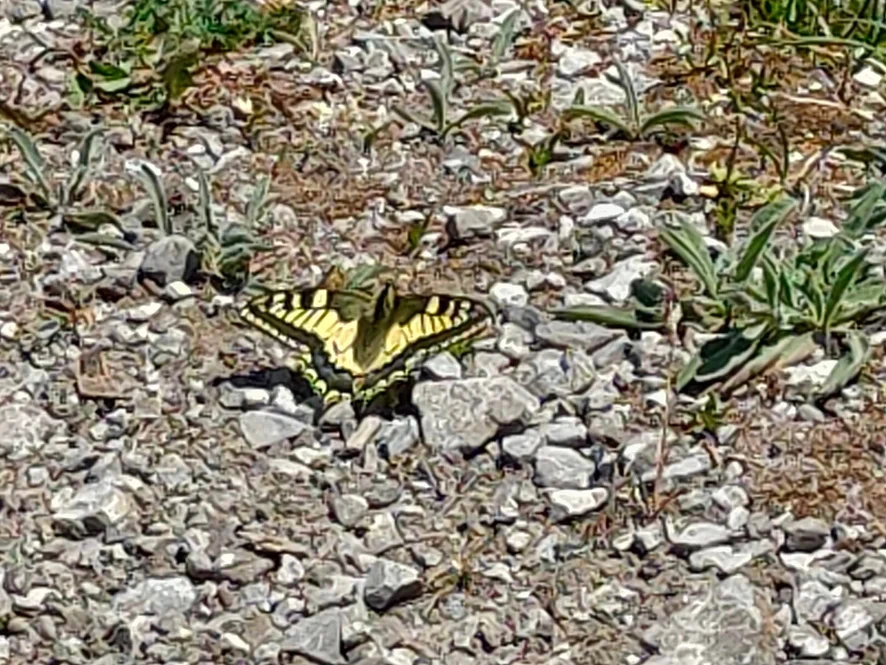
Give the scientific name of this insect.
Papilio machaon
